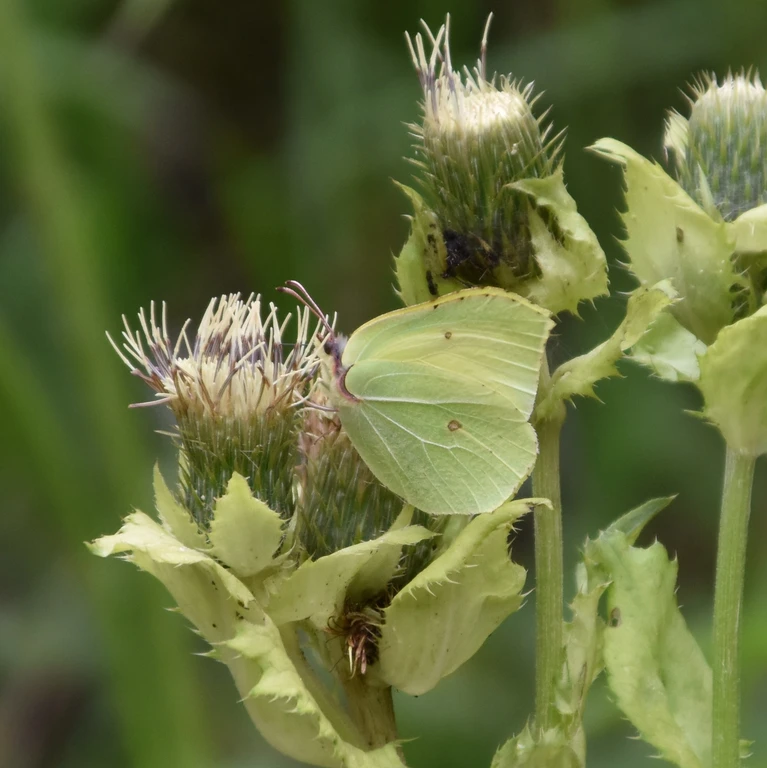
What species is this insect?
Gonepteryx rhamni
